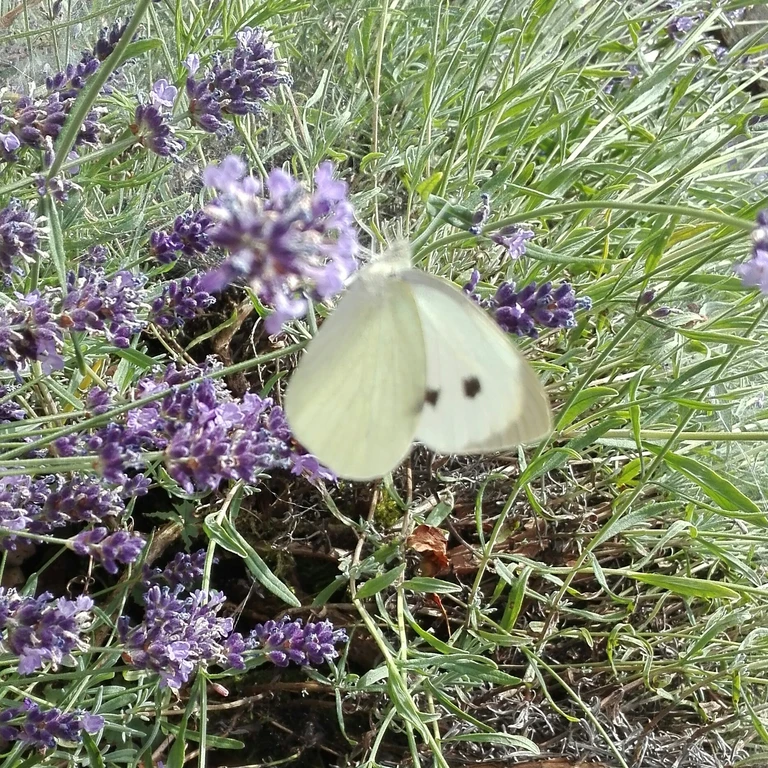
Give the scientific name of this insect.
Pieris brassicae
